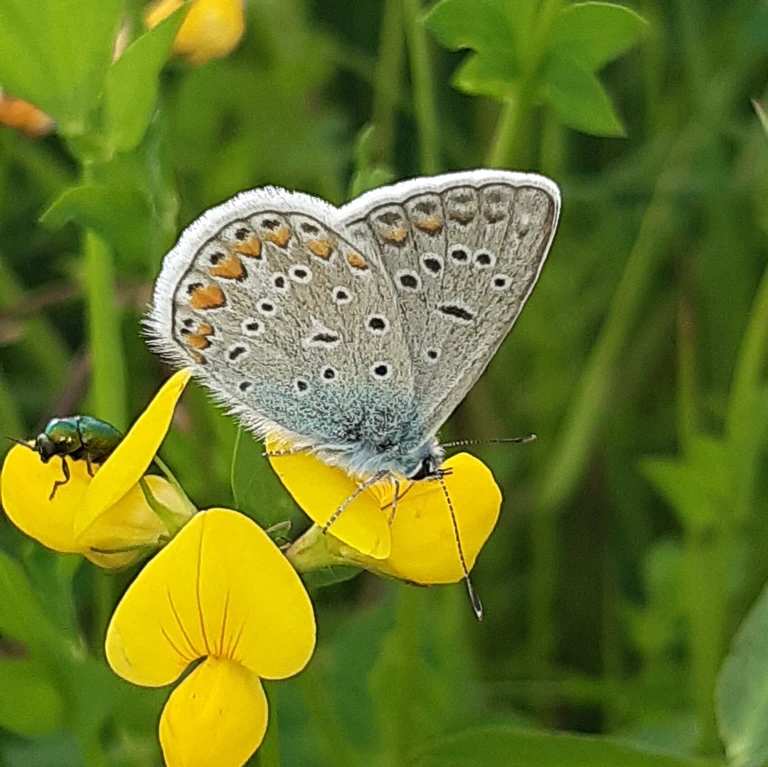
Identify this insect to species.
Polyommatus icarus
